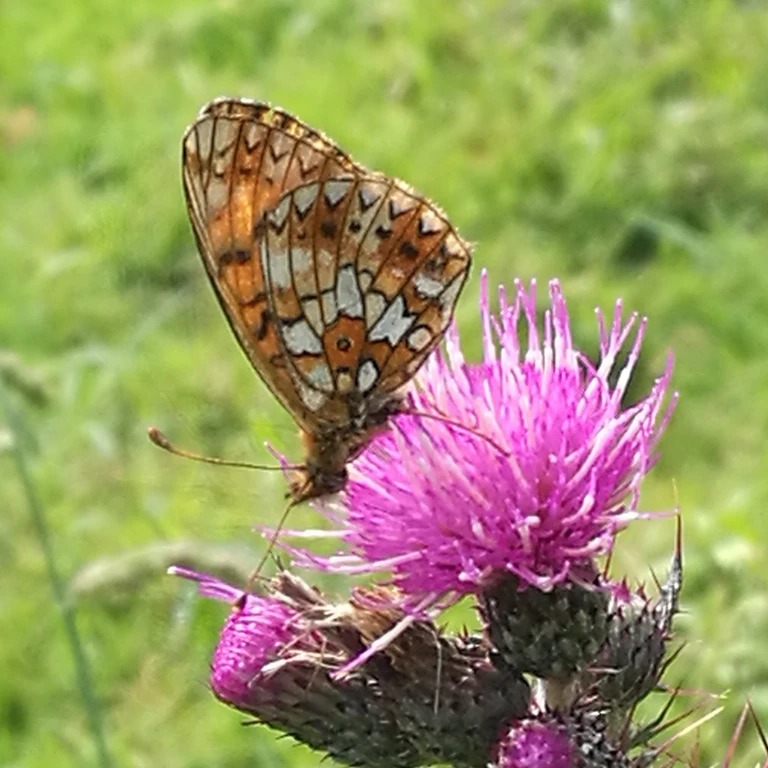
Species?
Boloria selene
